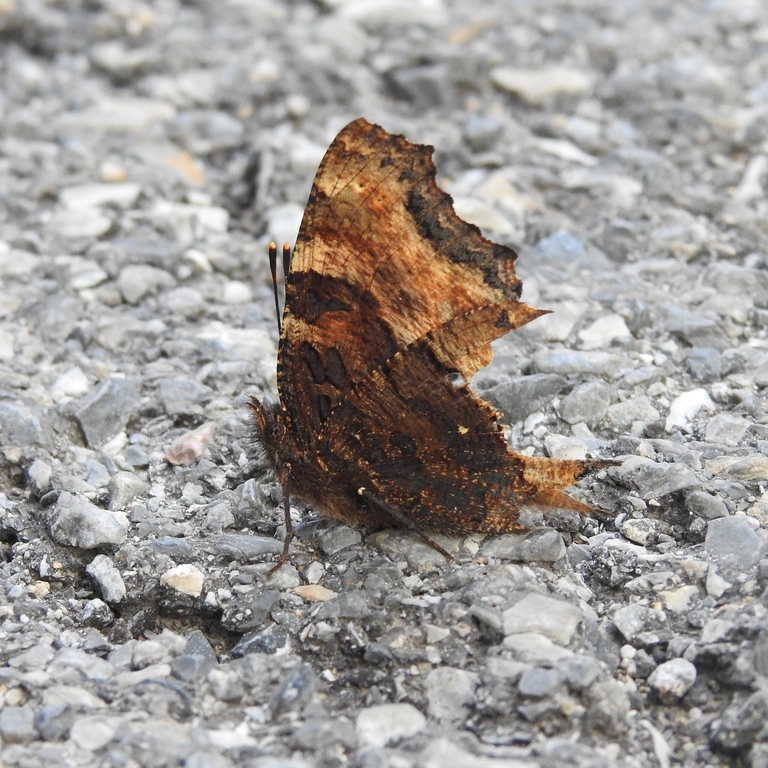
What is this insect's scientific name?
Nymphalis polychloros
